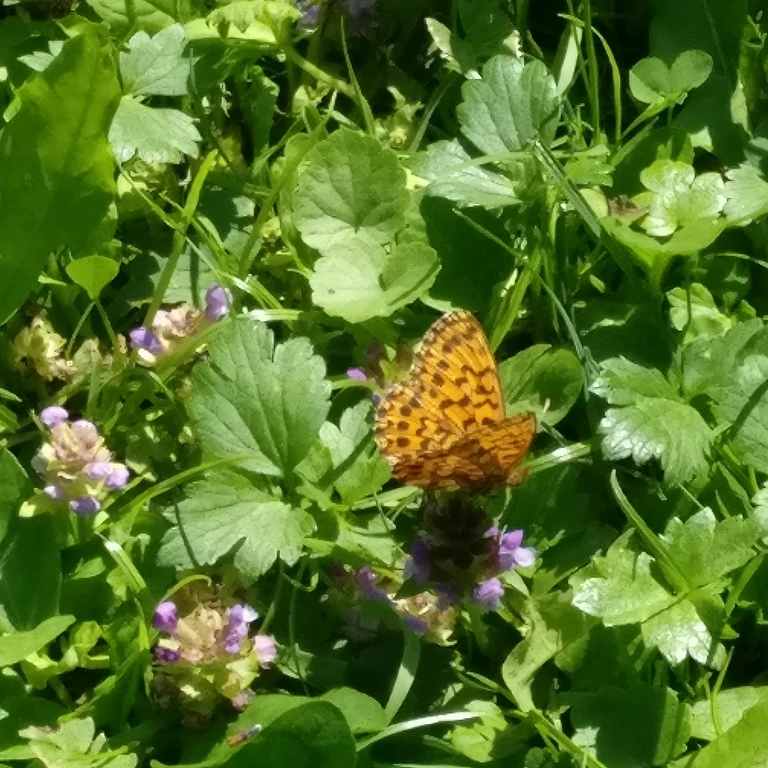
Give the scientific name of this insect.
Boloria dia
